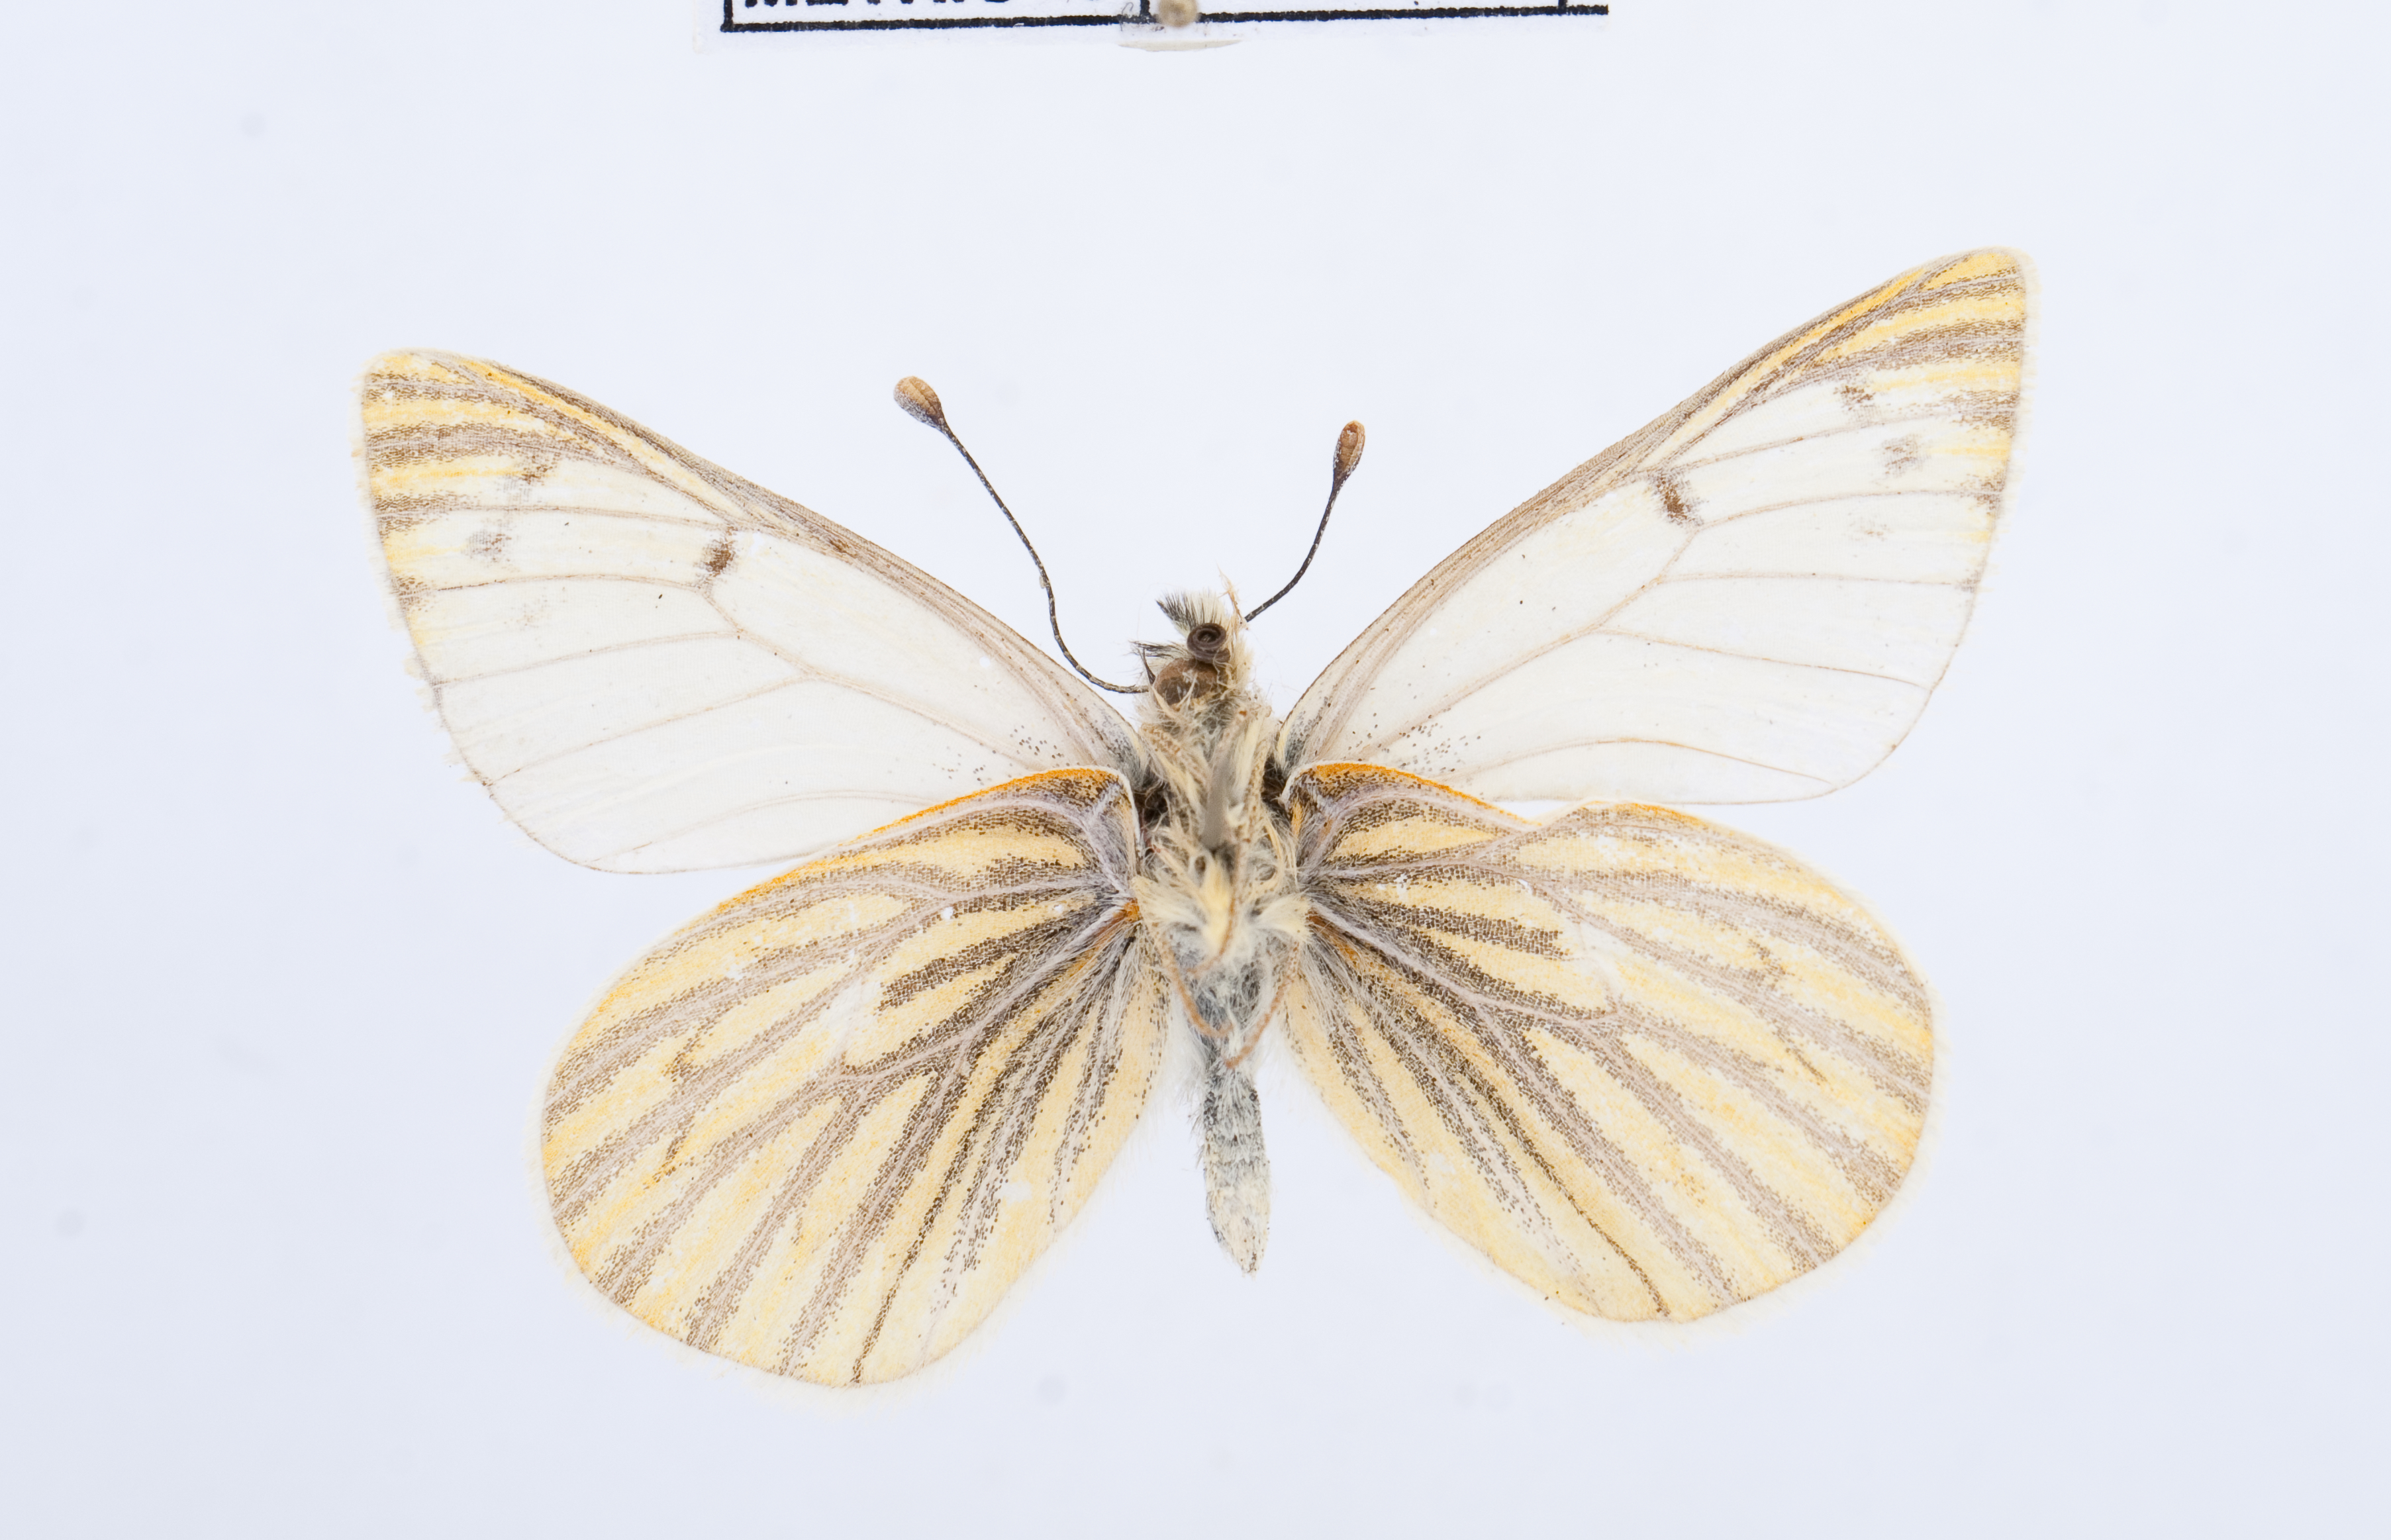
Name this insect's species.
Hypsochila microdice
